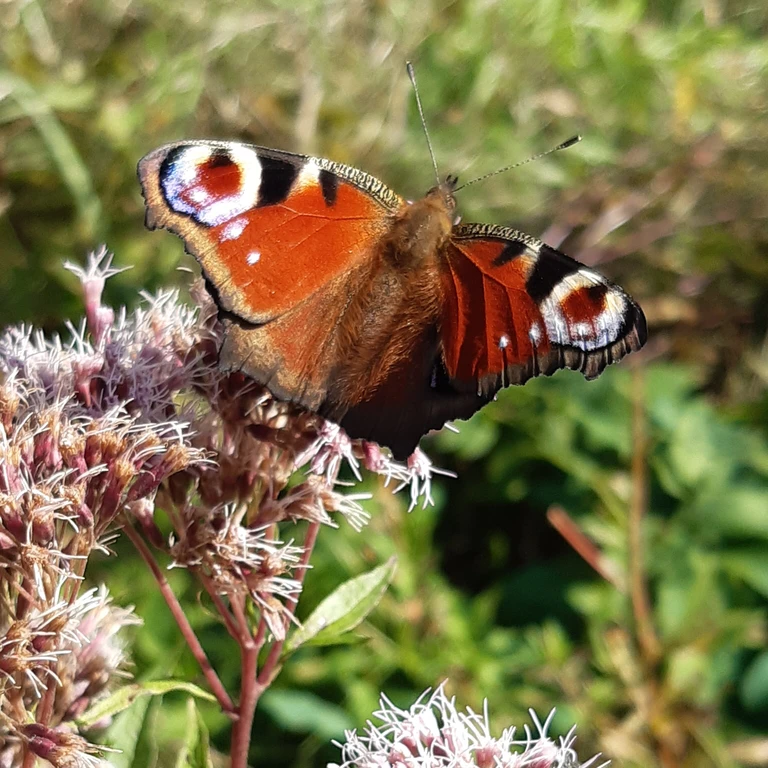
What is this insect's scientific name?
Aglais io
